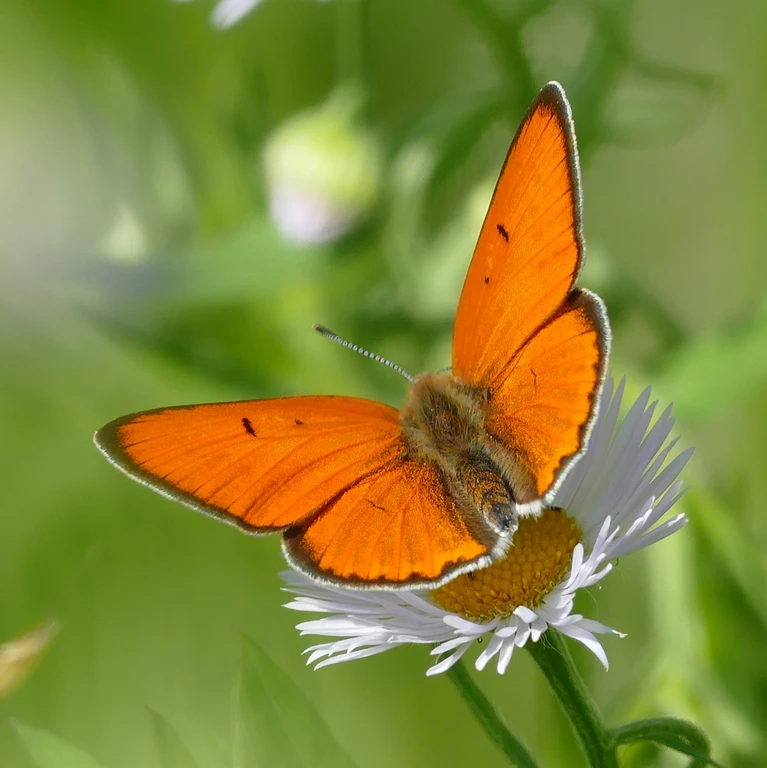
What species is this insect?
Lycaena dispar
